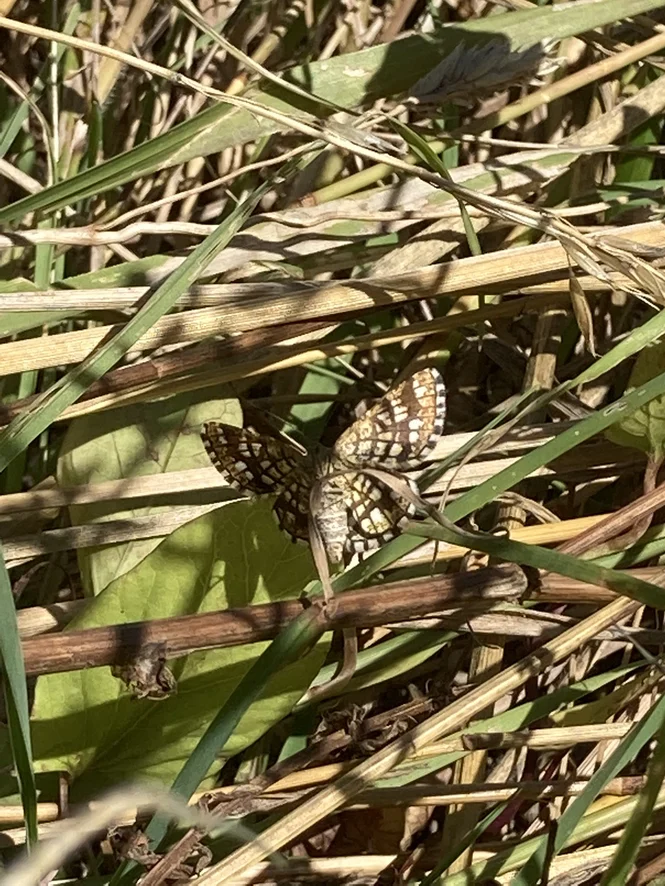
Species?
Chiasmia clathrata
